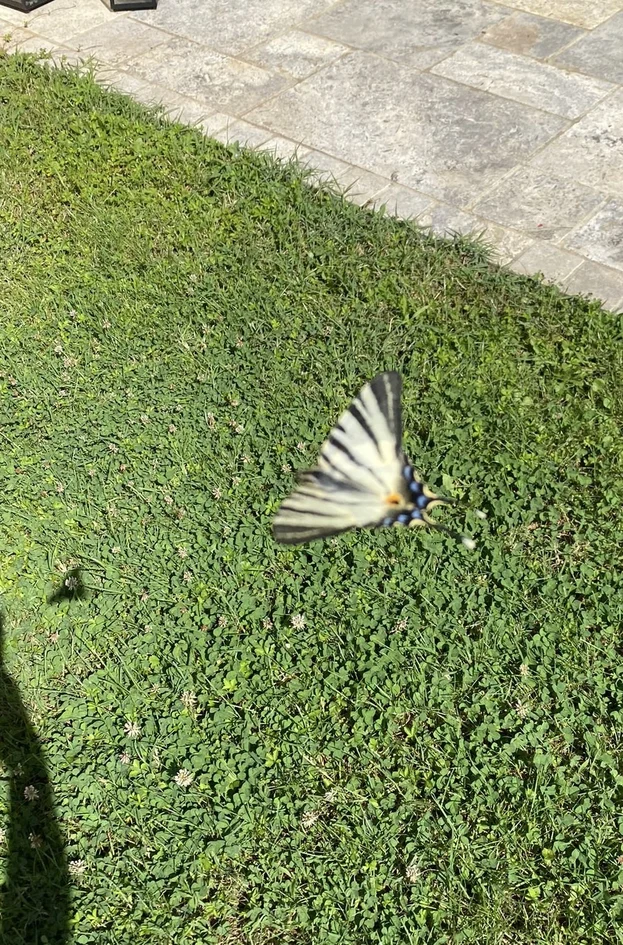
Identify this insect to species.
Iphiclides podalirius
